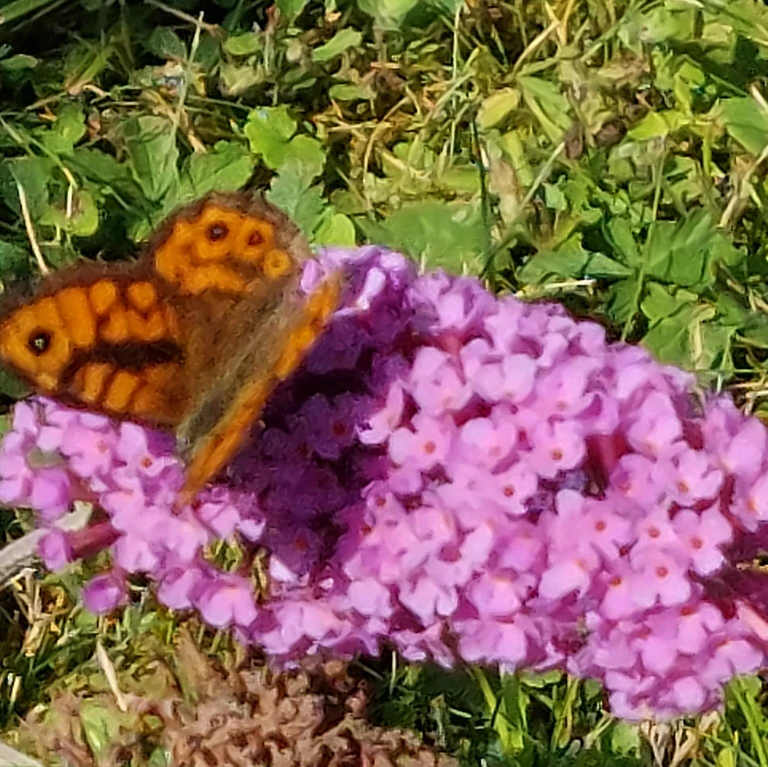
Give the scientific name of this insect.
Lasiommata megera (also Pararge megera)
